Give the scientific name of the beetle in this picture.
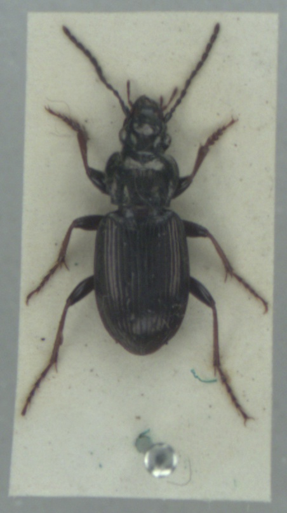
Pterostichus oblongopunctatus
